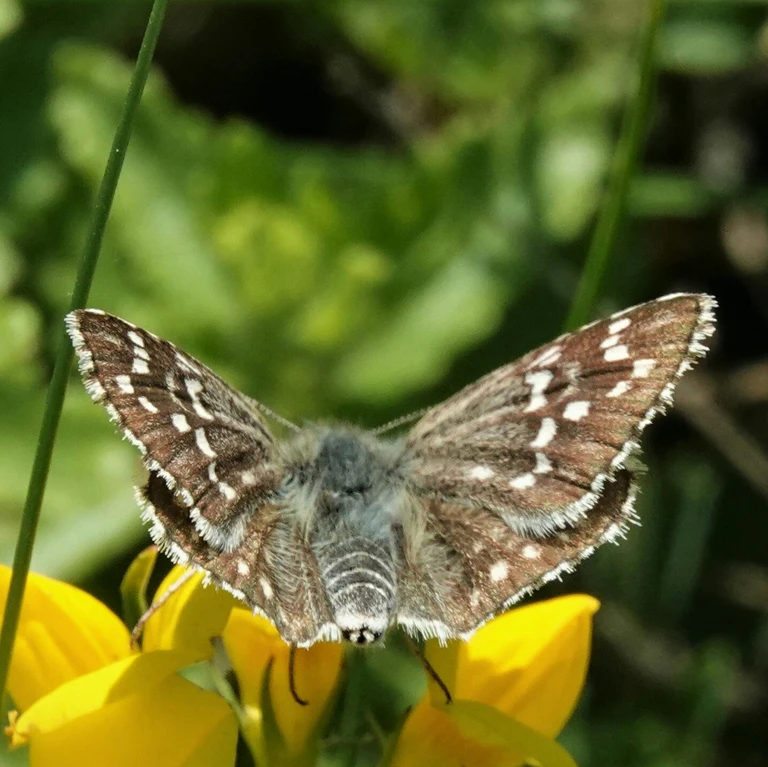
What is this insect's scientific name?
Pyrgus carthami (also Pyrgus fritillarius)
